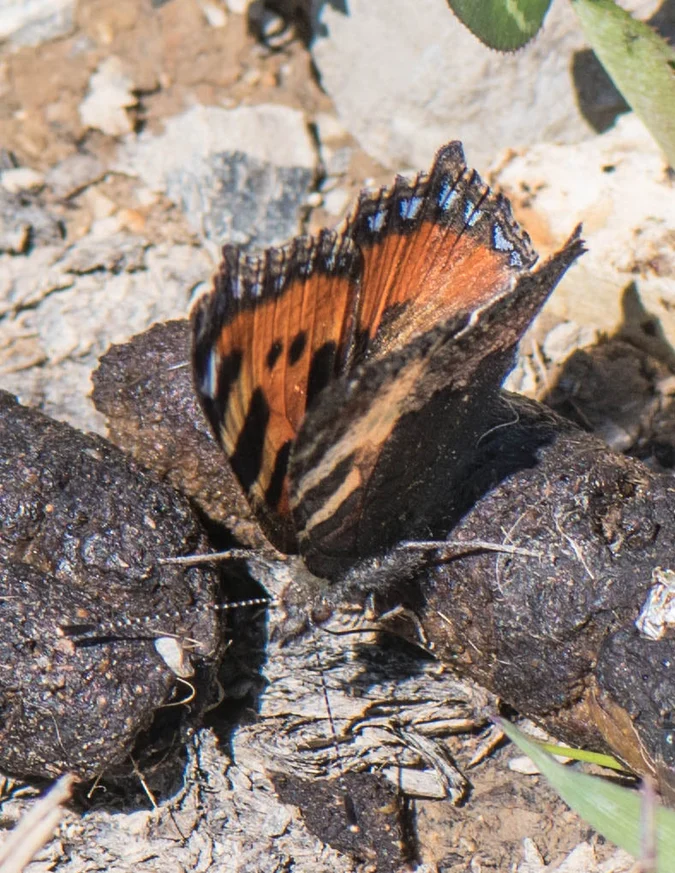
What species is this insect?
Aglais urticae
